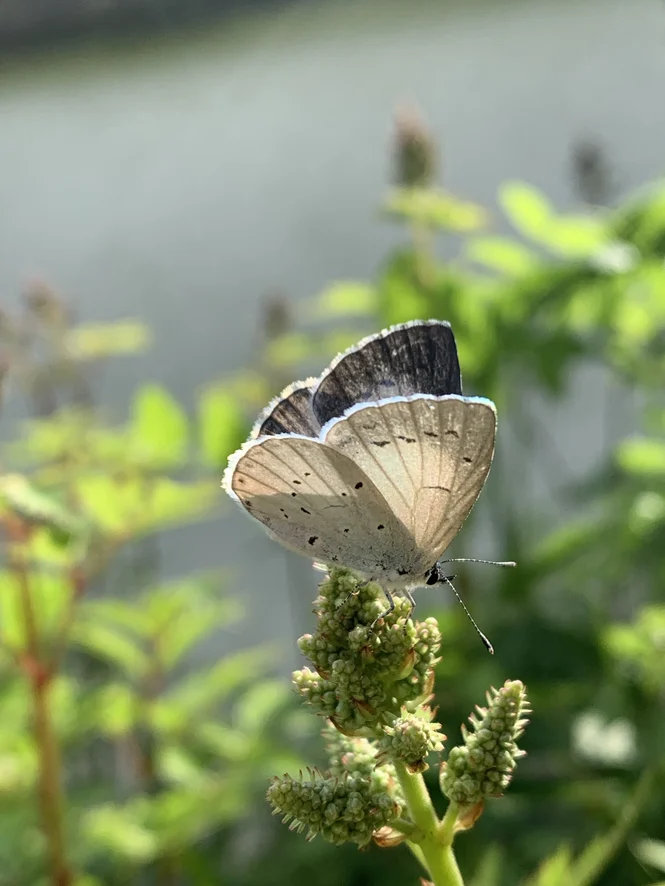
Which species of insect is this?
Celastrina argiolus
